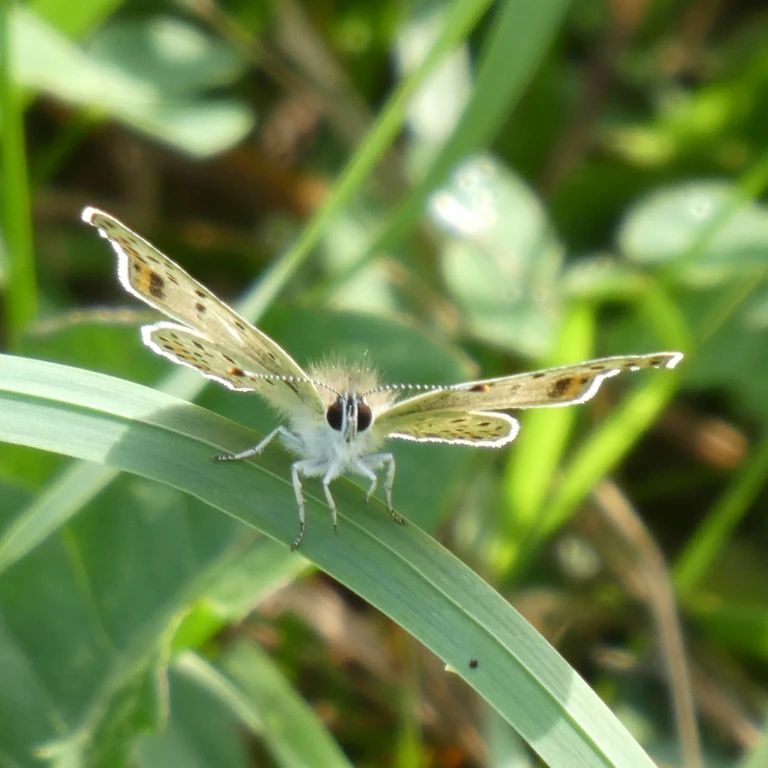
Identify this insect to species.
Lycaena tityrus (also Loweia tityrus)
